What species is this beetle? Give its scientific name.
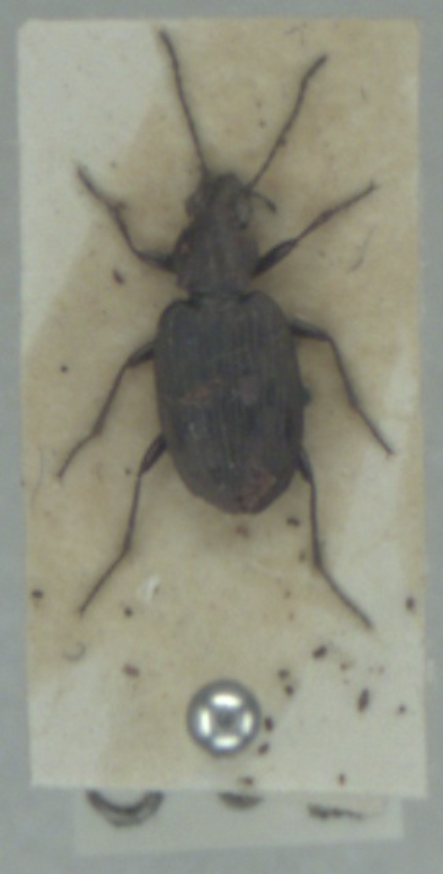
Bembidion litorale
